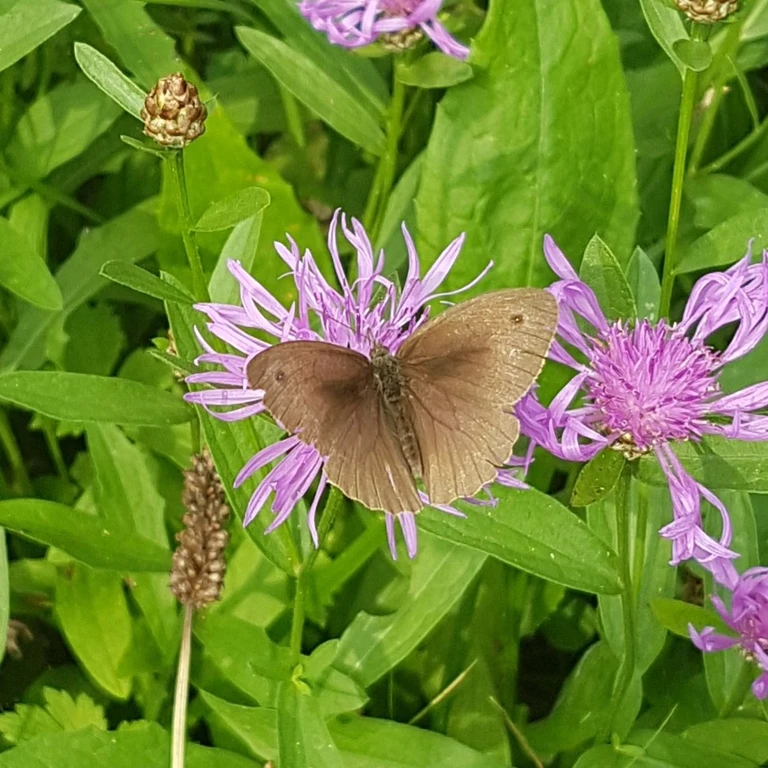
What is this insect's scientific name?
Maniola jurtina
